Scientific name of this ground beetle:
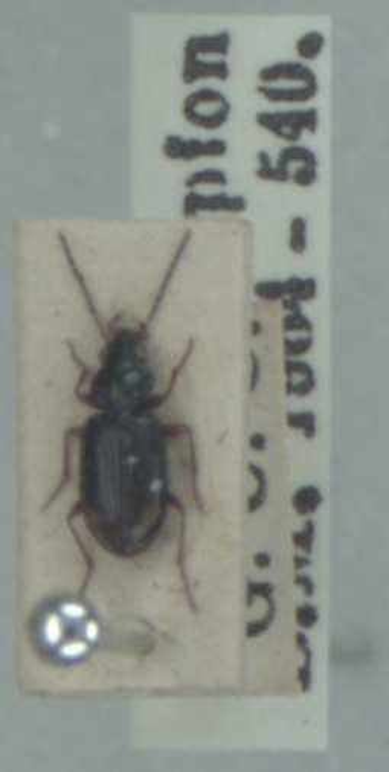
Bembidion biguttatum
